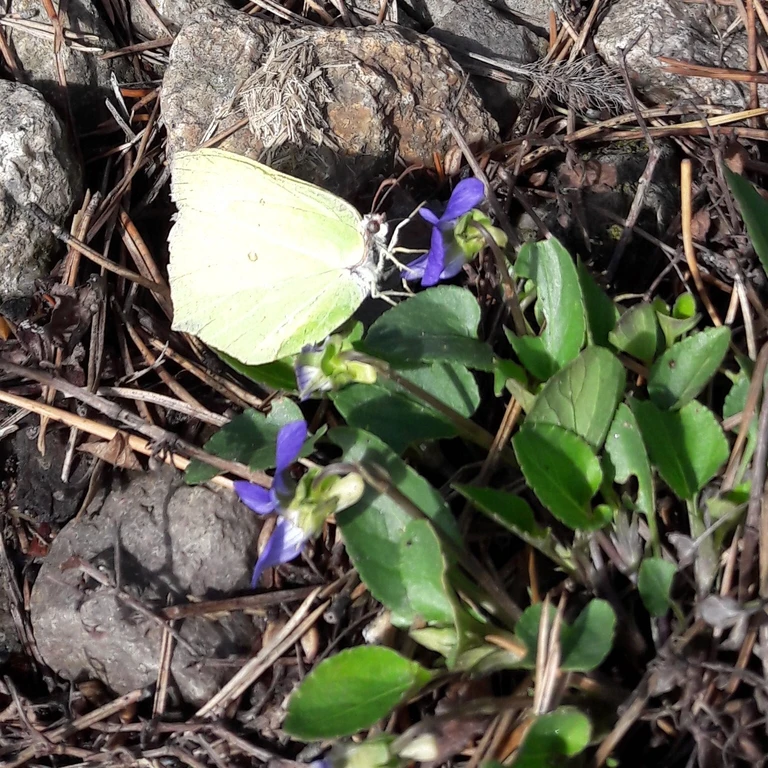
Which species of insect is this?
Gonepteryx rhamni
